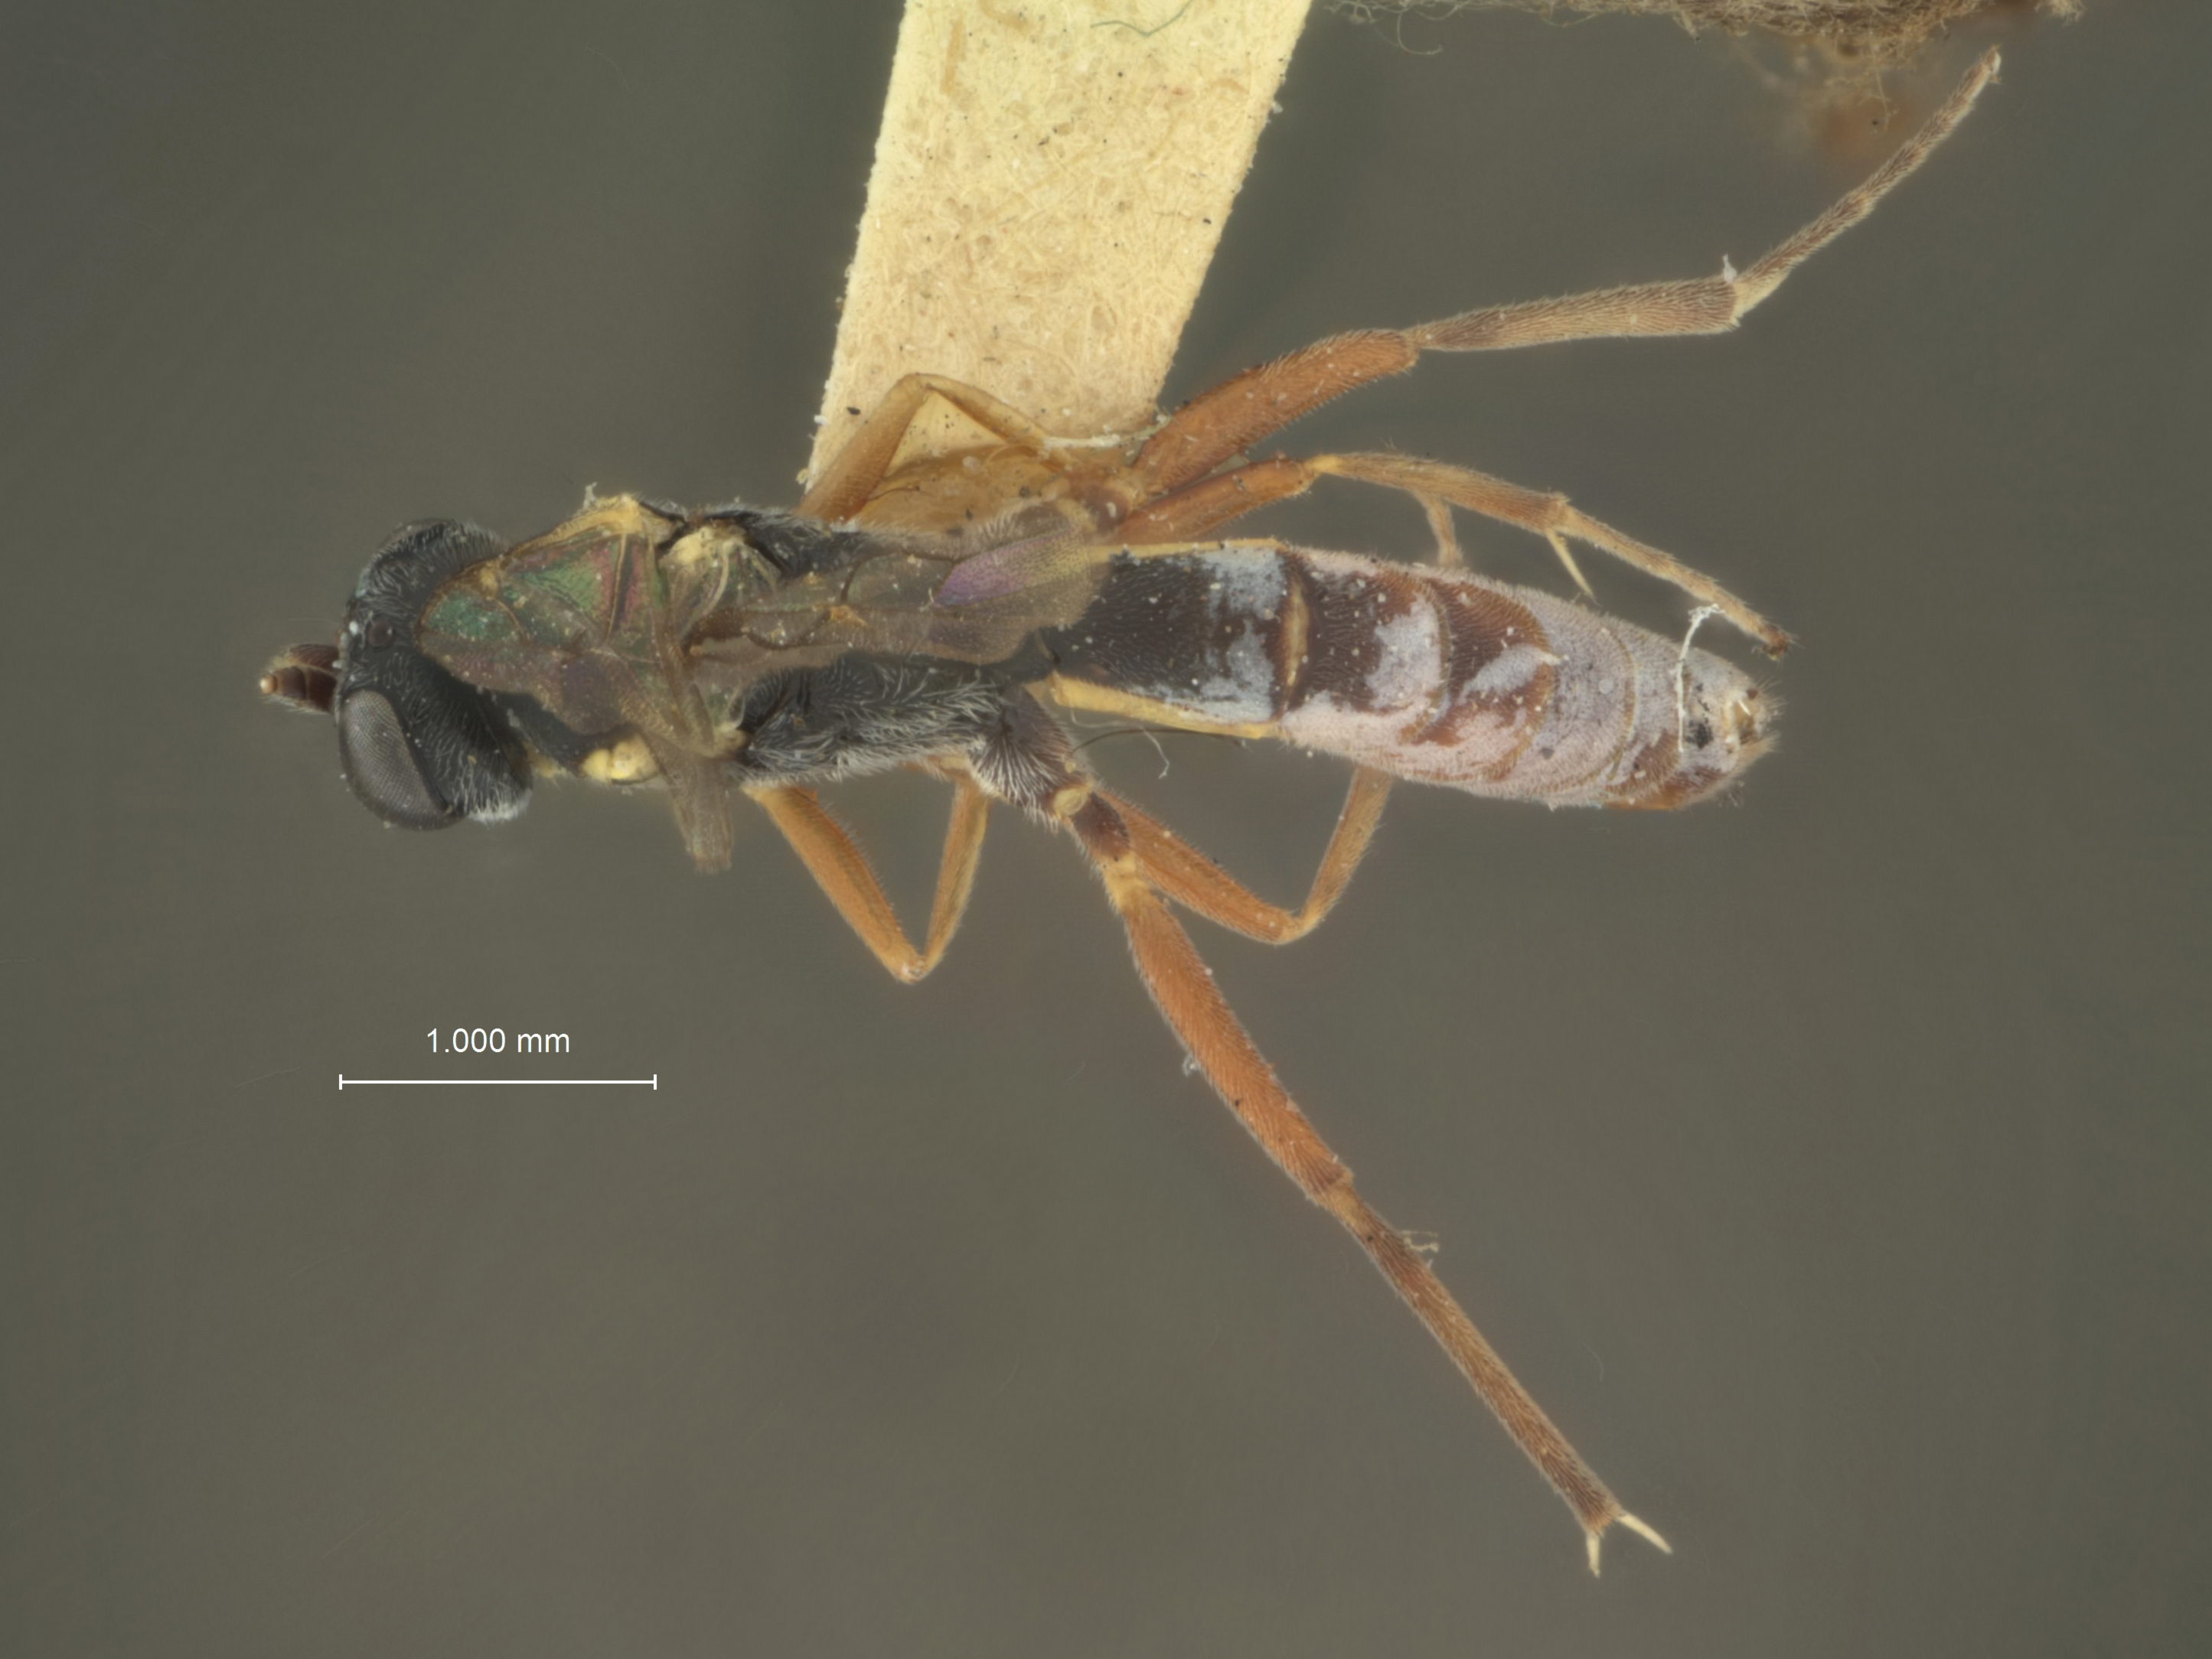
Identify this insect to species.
Limneria eurycreonis
